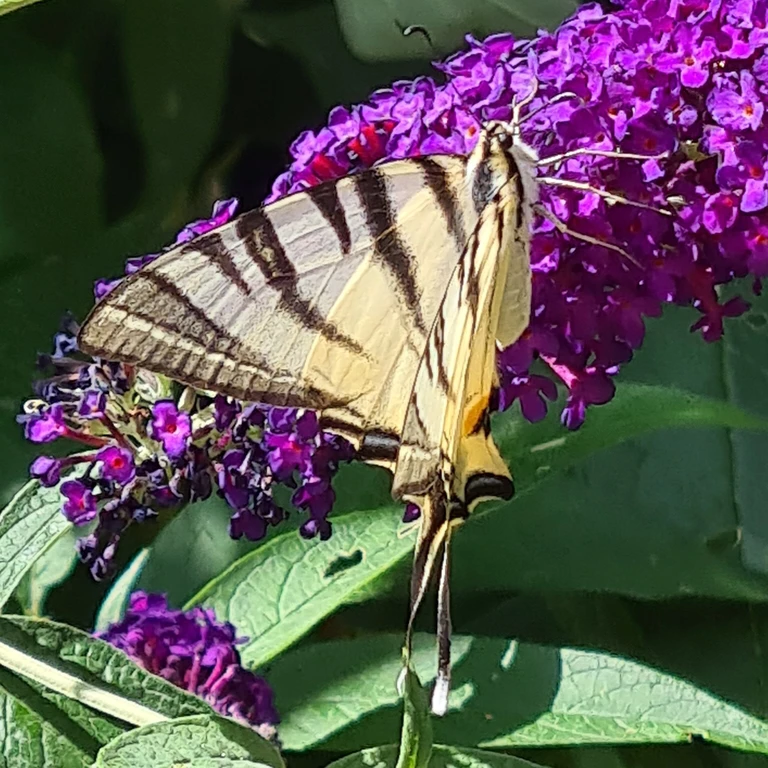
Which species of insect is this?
Iphiclides podalirius
